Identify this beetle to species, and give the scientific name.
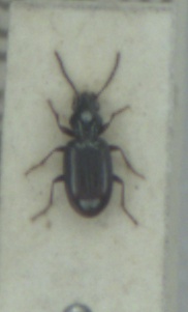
Bembidion normannum
